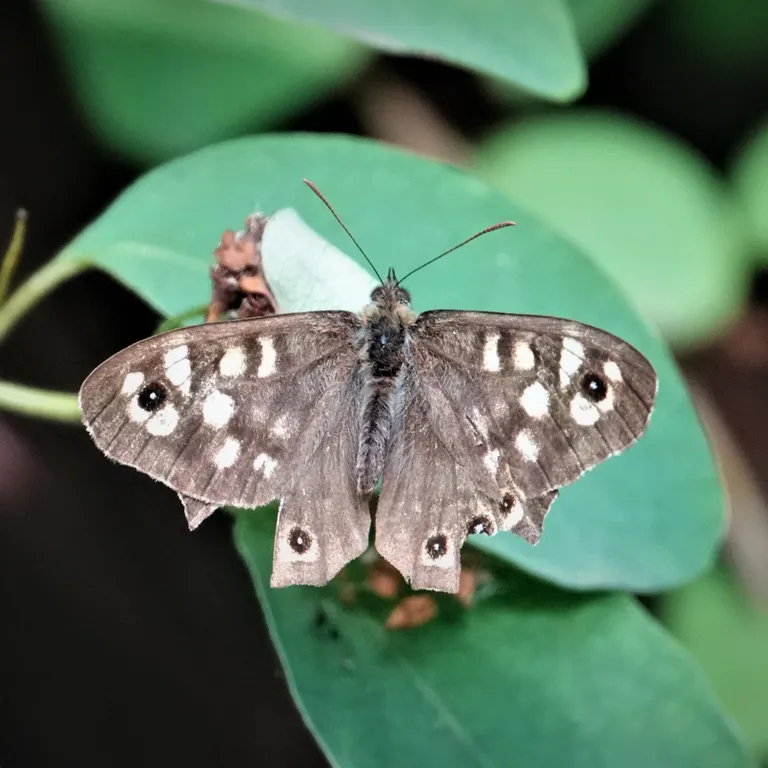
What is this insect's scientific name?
Pararge aegeria
